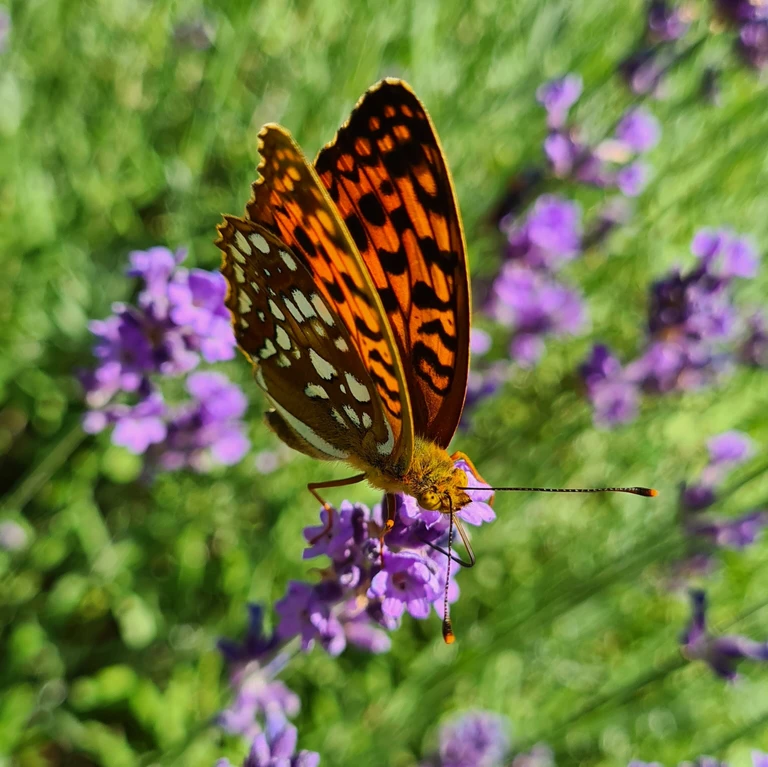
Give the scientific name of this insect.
Fabriciana adippe
